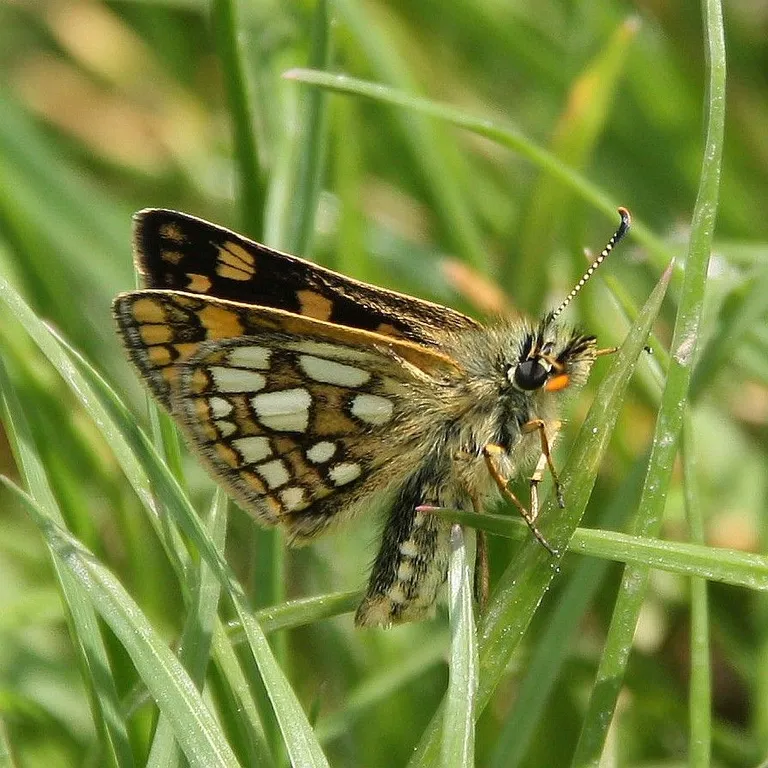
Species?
Carterocephalus palaemon
